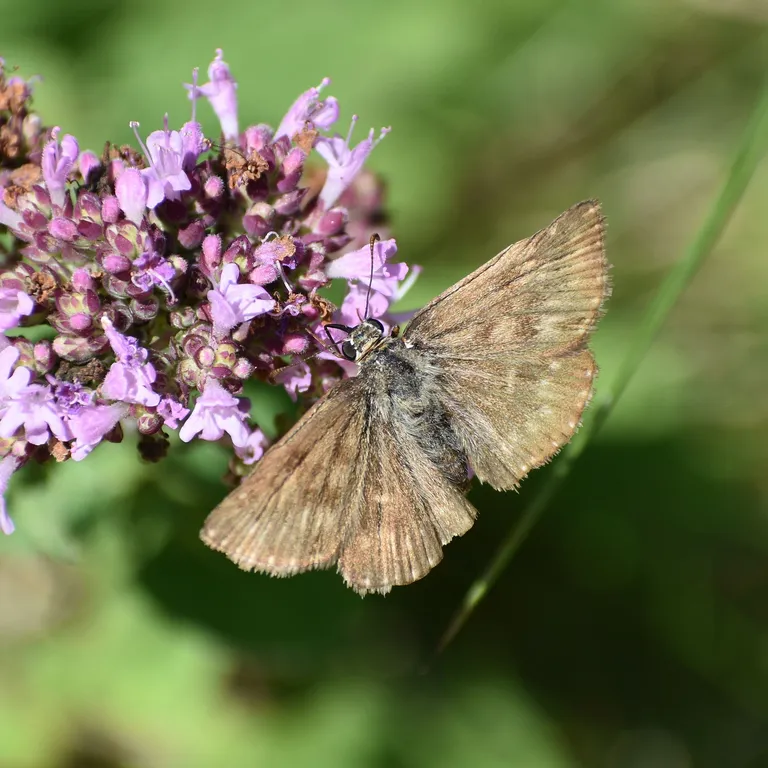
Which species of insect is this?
Erynnis tages
